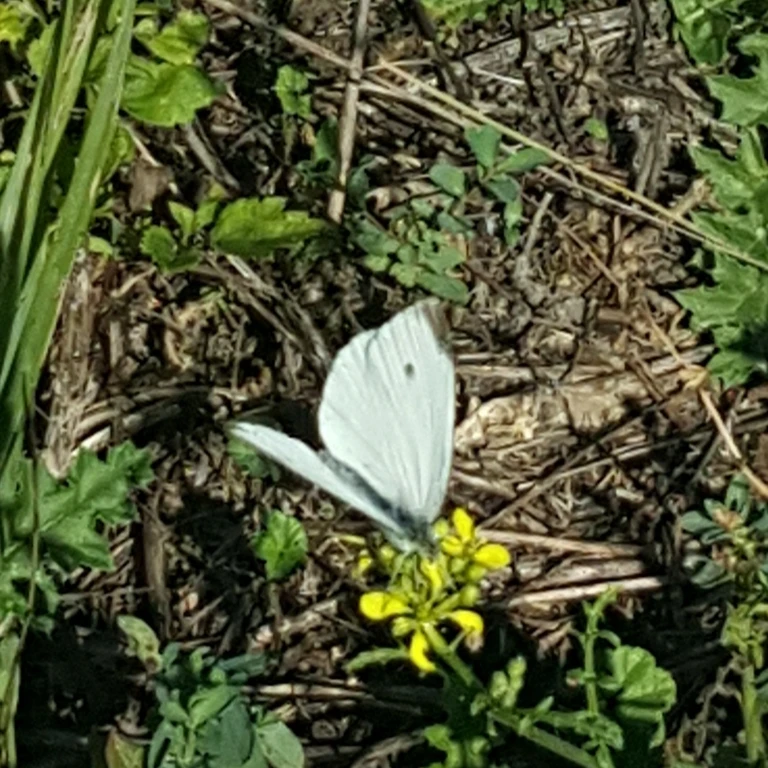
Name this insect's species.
Pieris rapae
